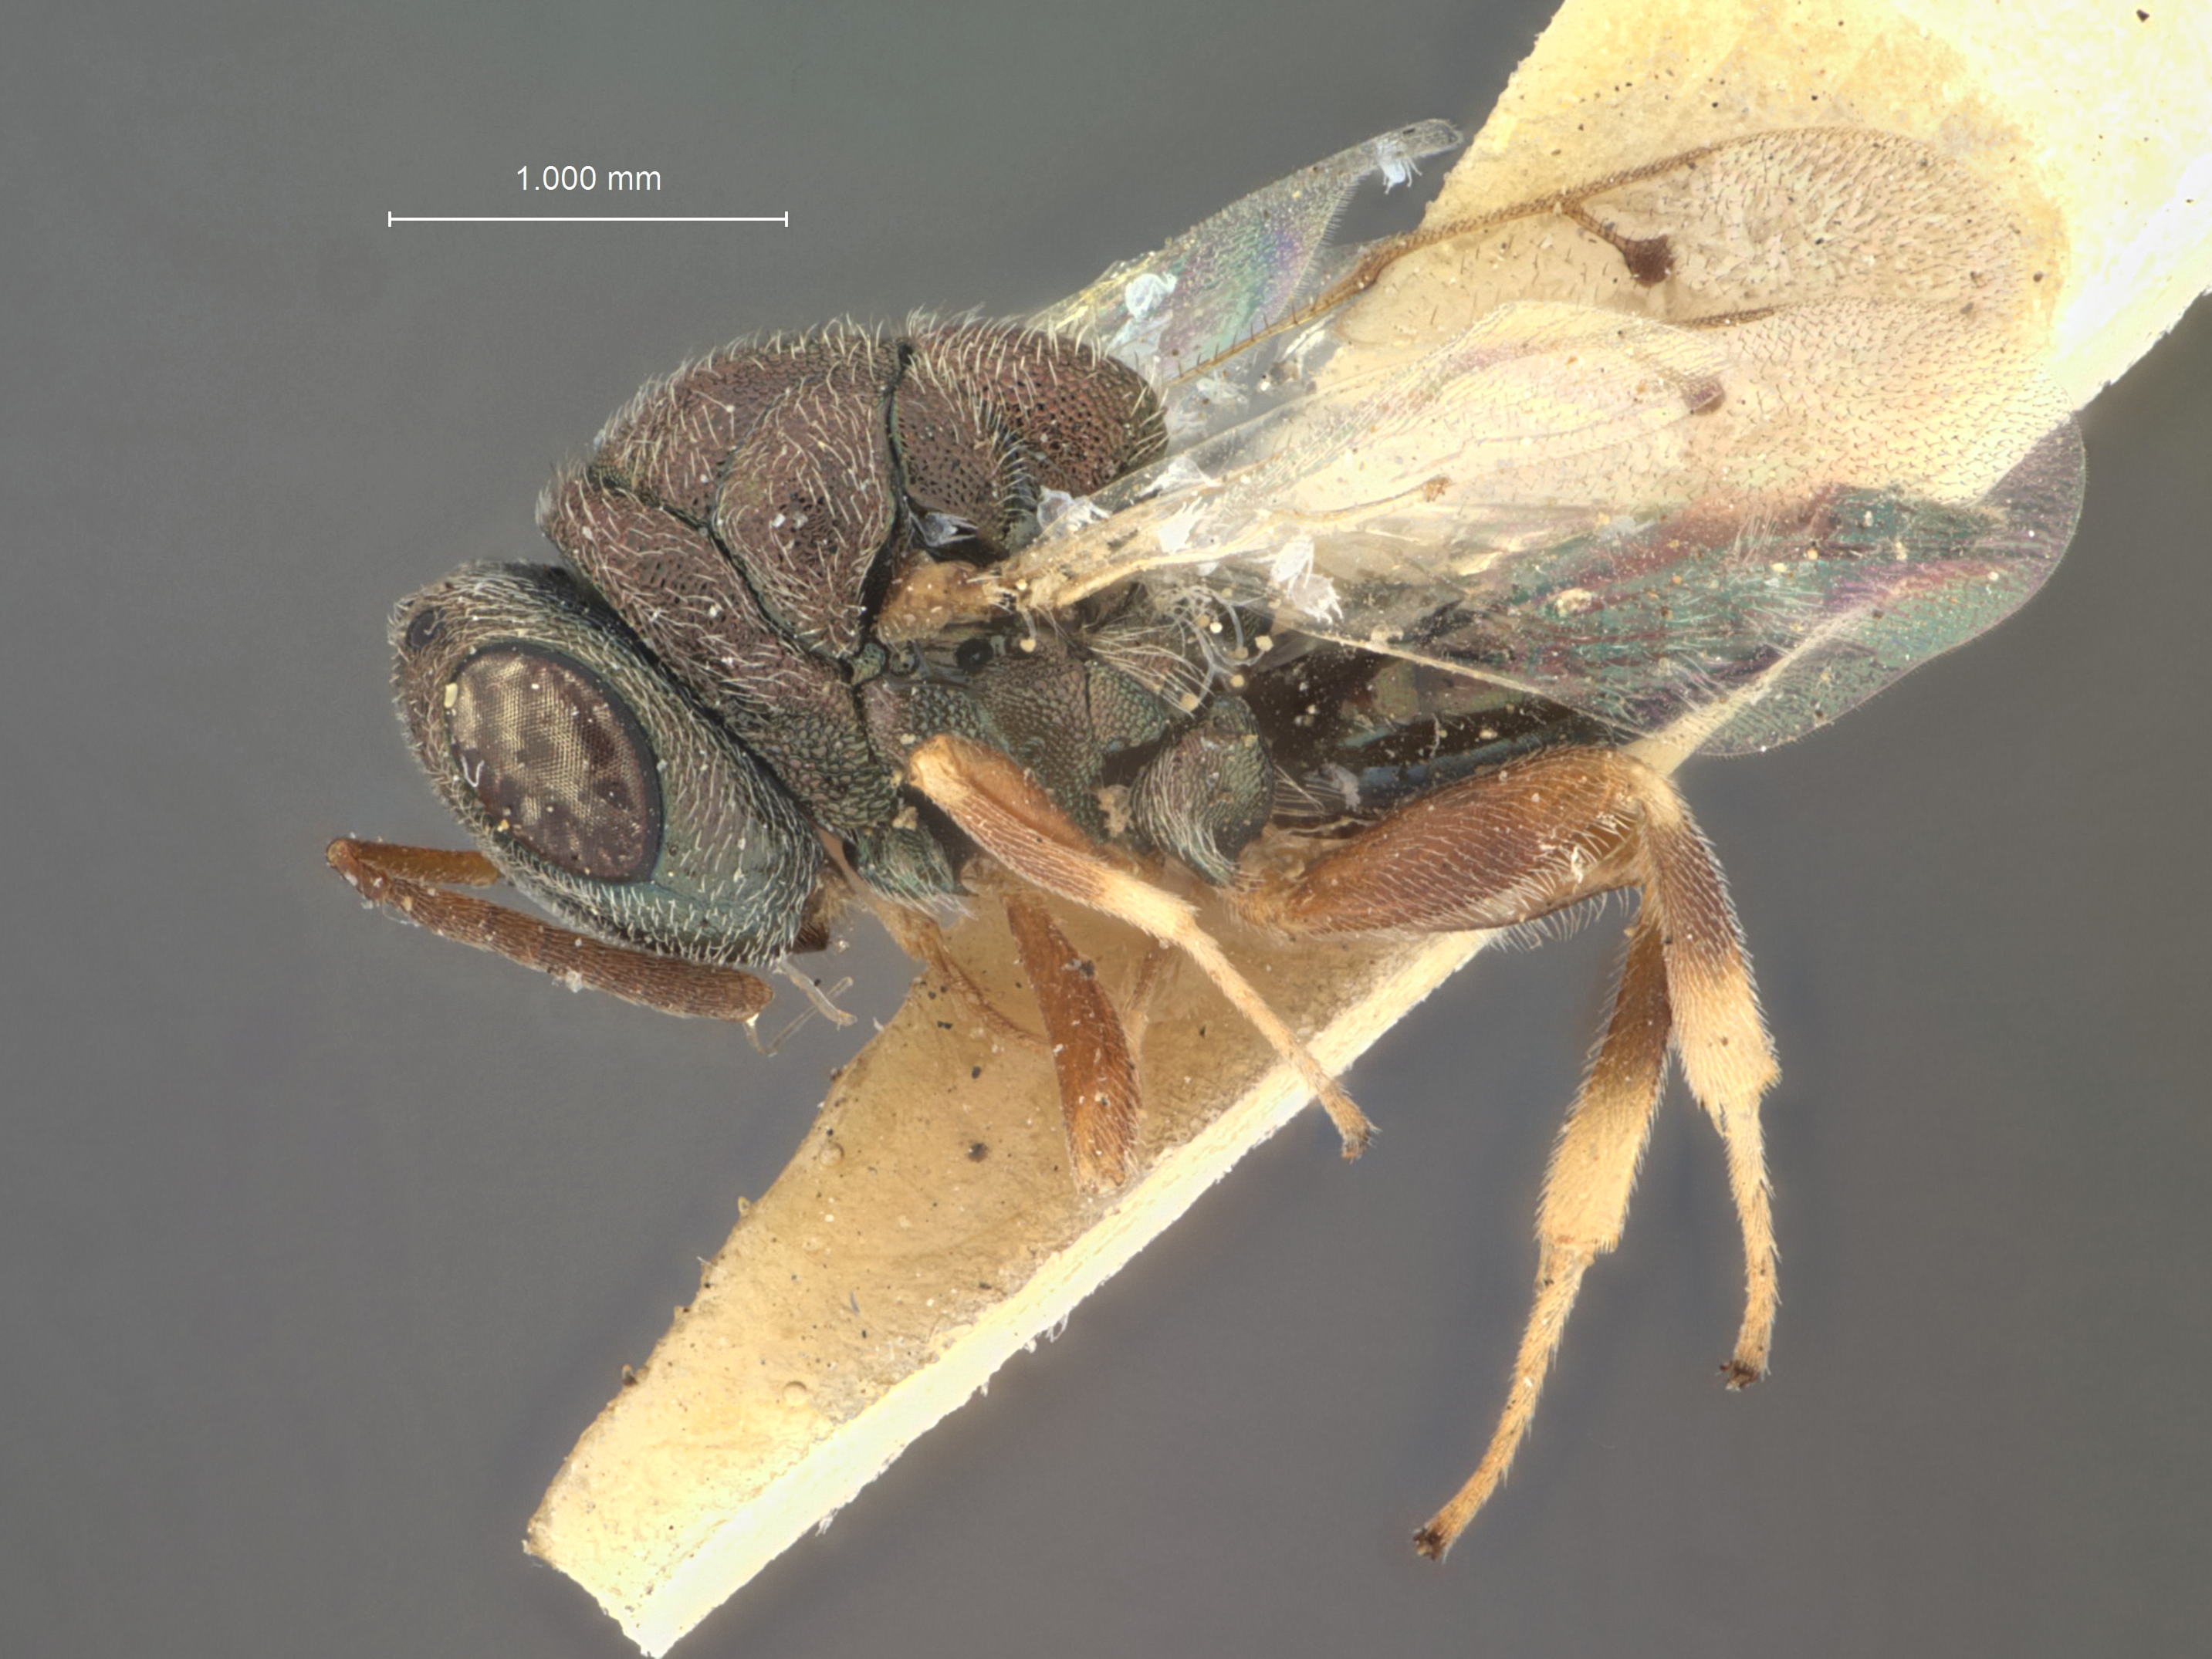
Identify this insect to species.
Bruchobius magnus
